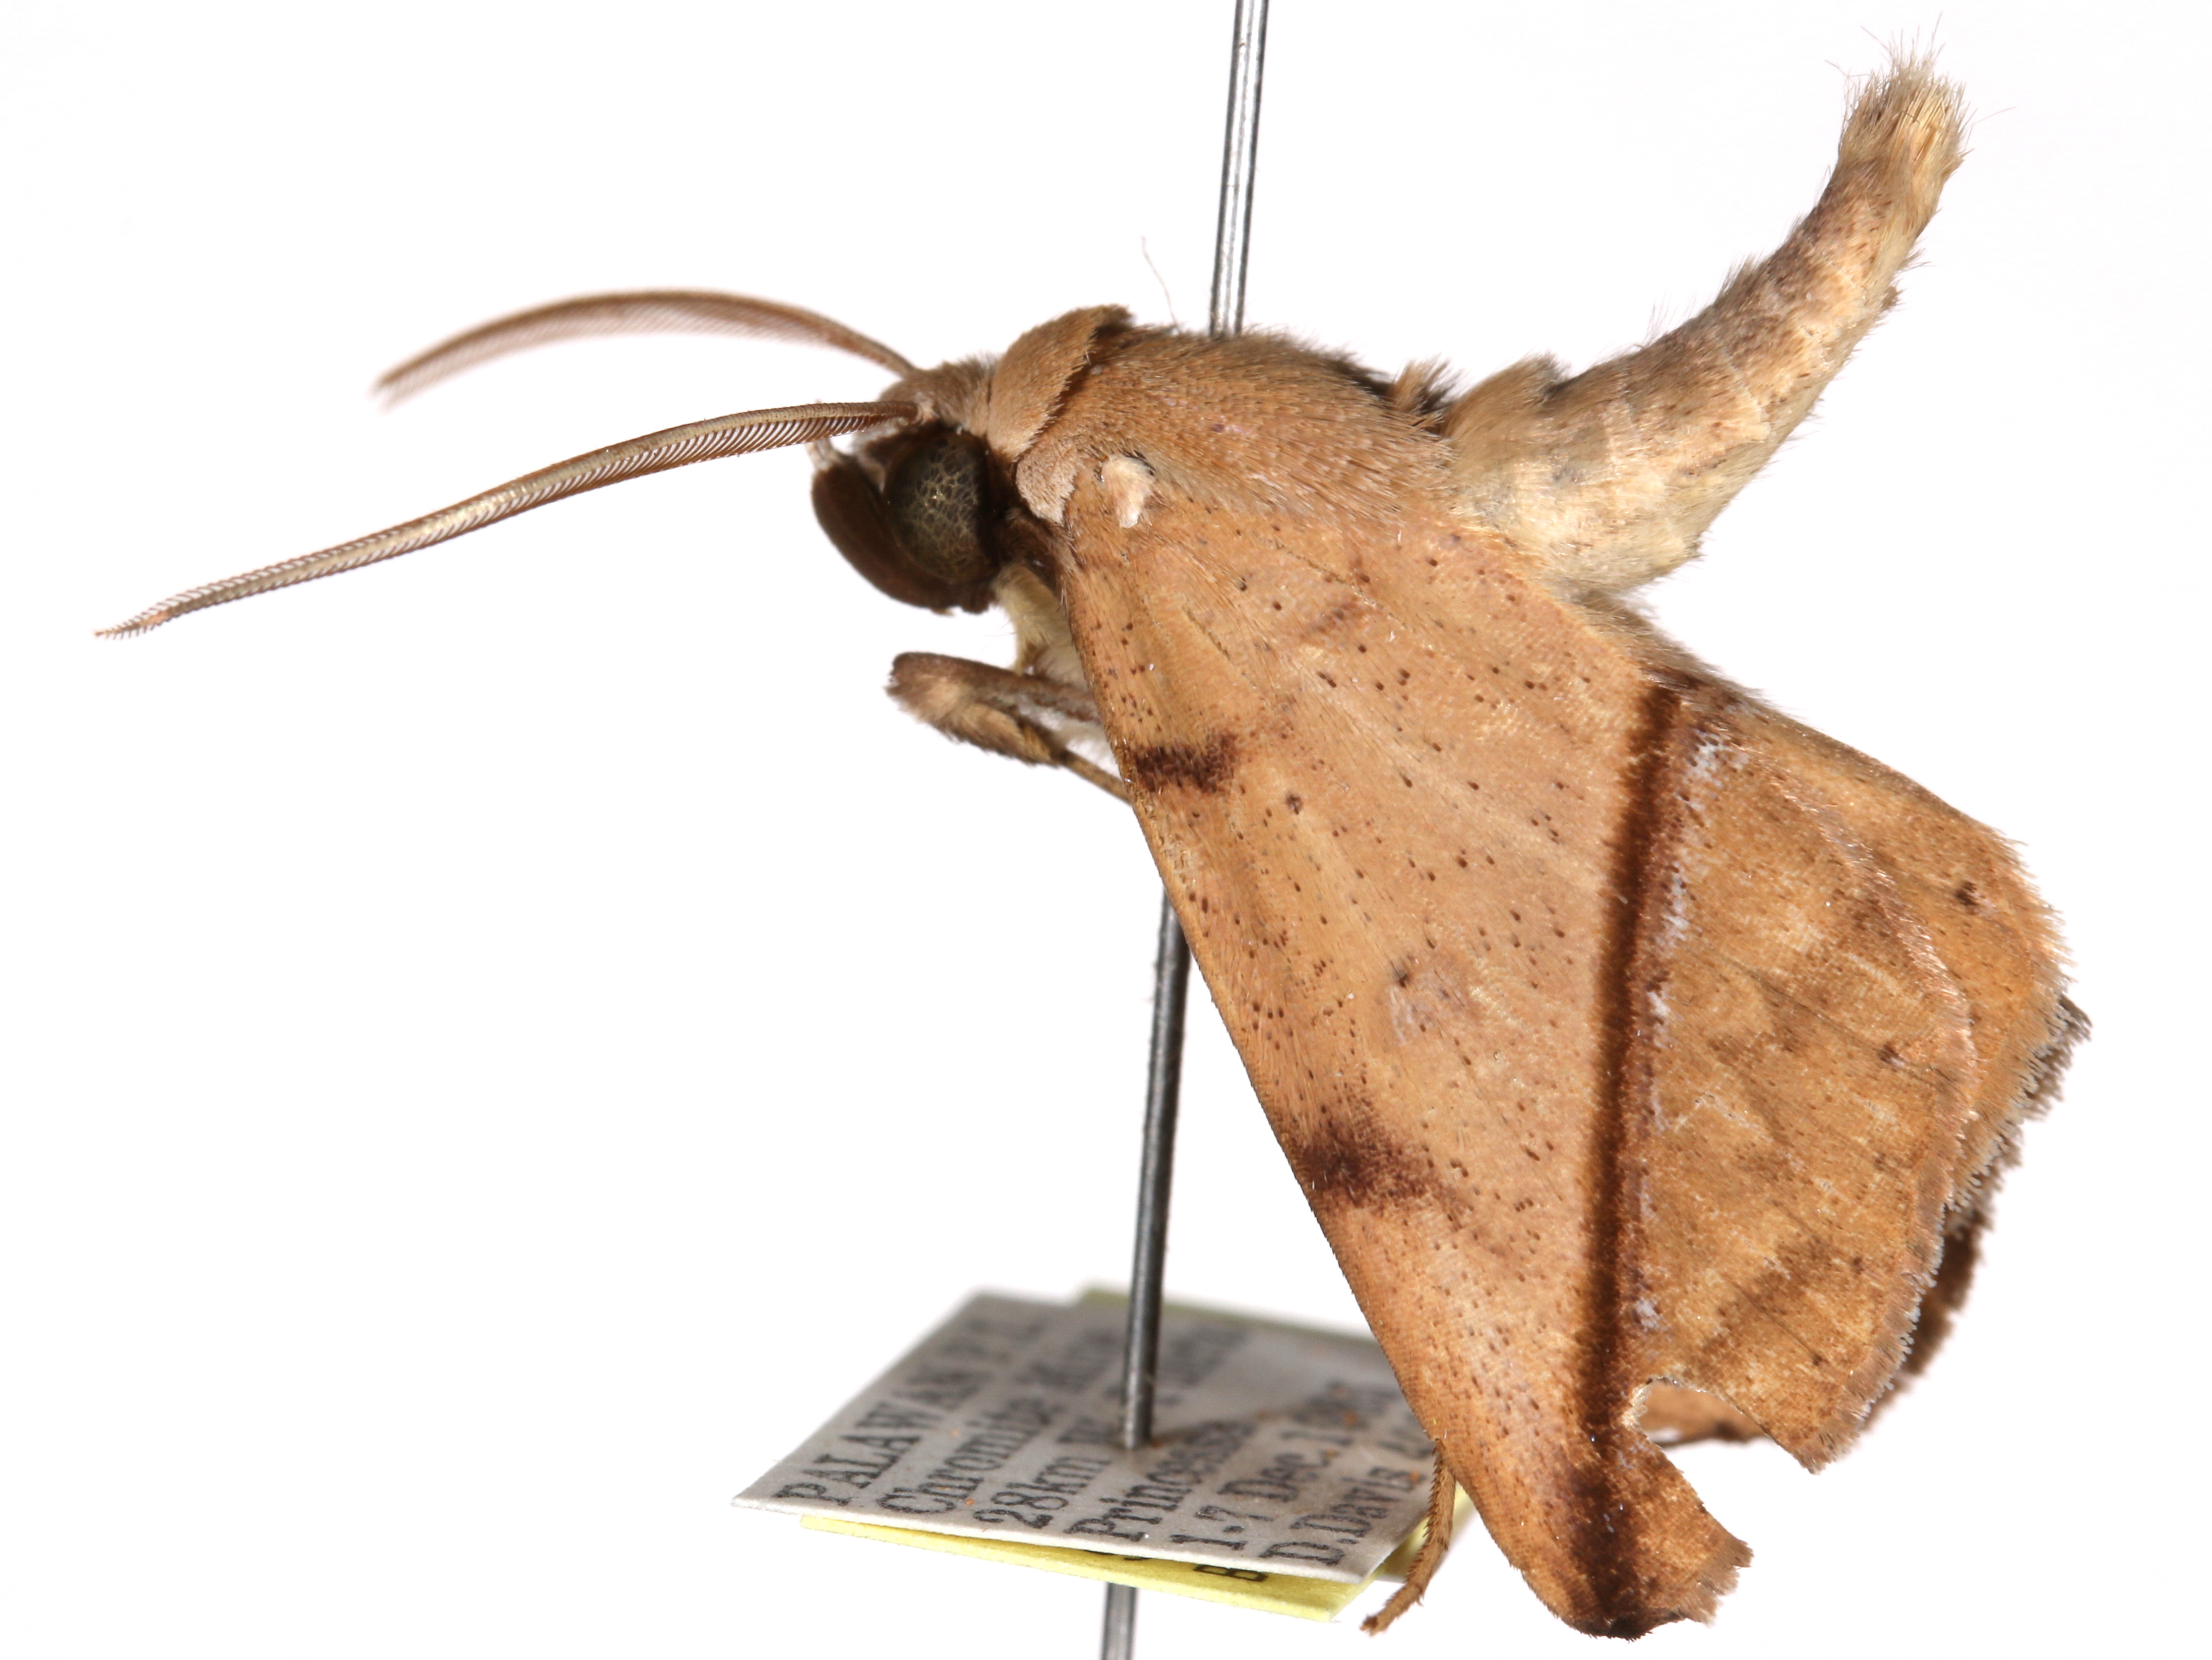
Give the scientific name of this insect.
Heterospila monogramma
